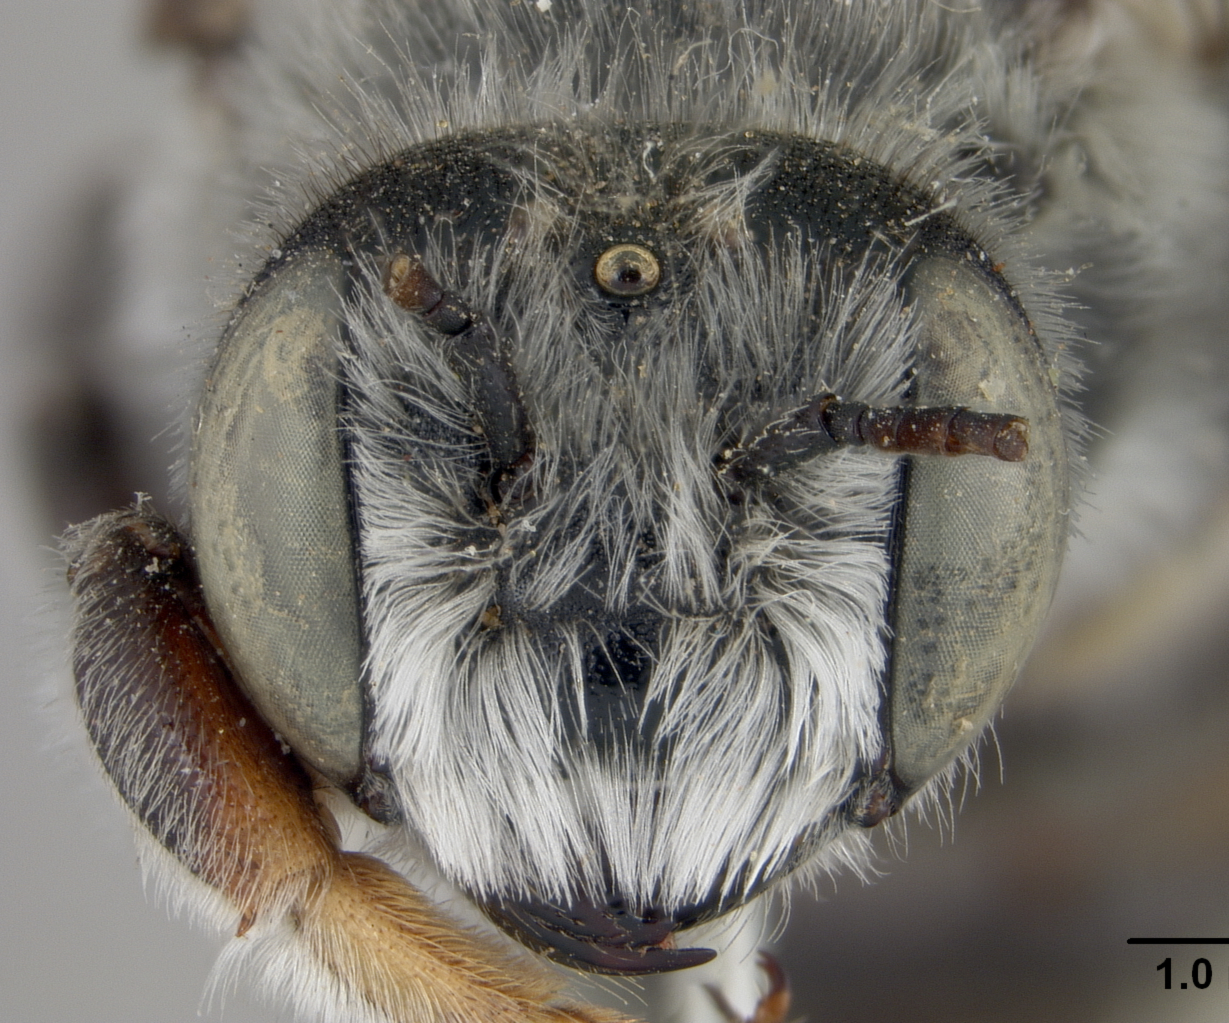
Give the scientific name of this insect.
Megachile casadae
